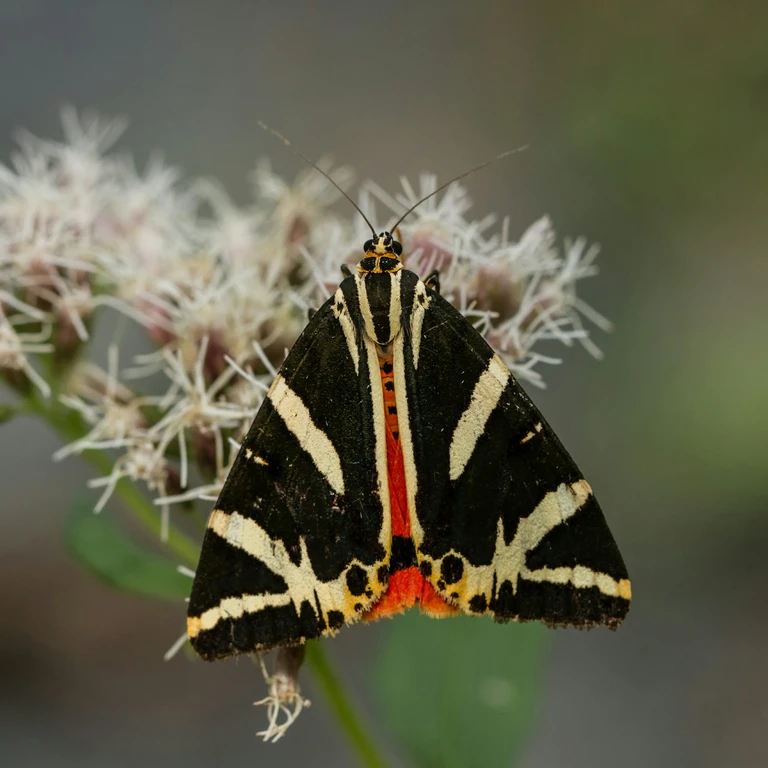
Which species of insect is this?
Euplagia quadripunctaria
